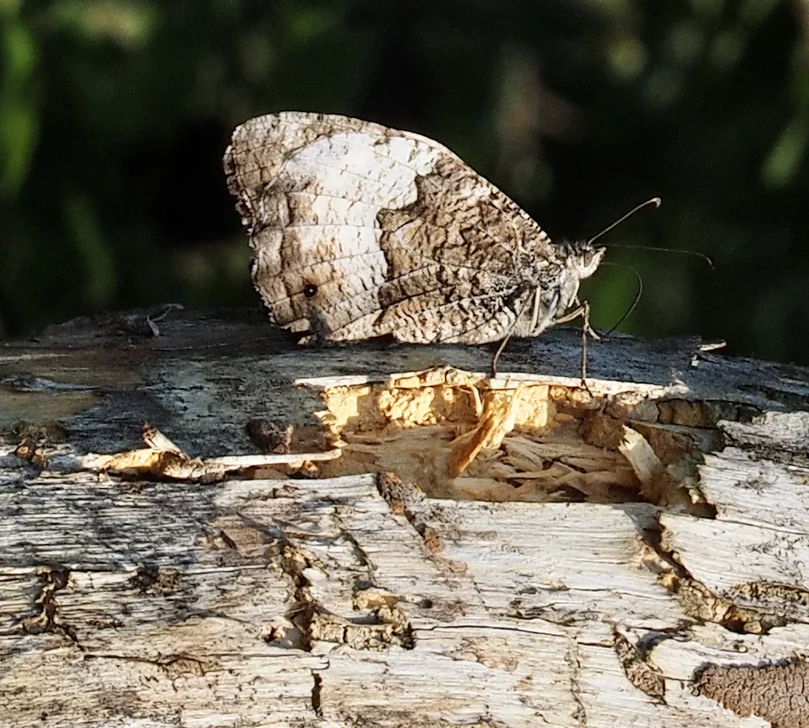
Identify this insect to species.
Hipparchia fagi
